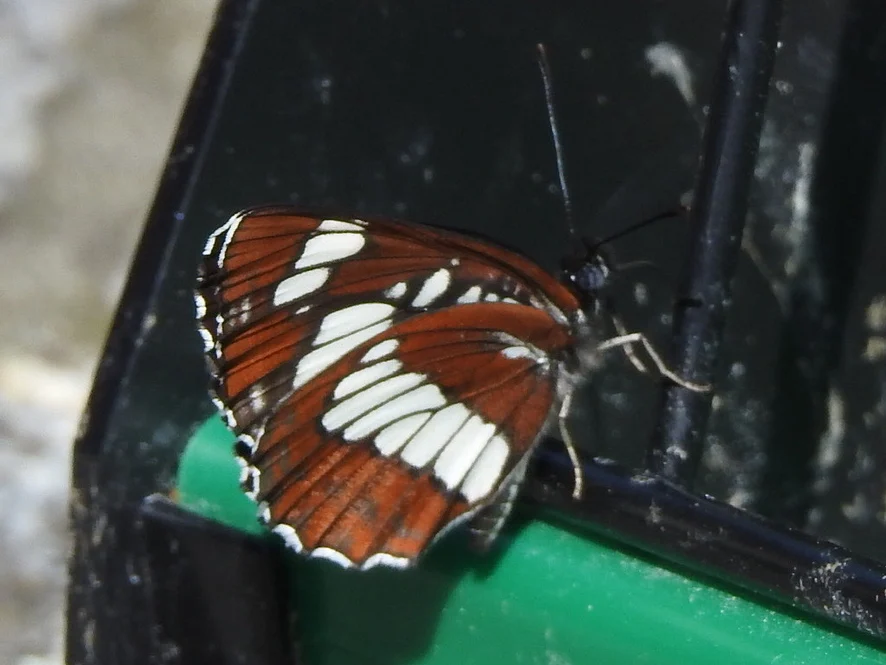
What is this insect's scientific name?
Neptis rivularis
